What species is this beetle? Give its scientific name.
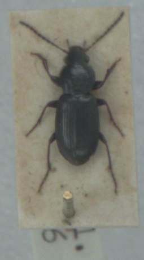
Pterostichus diligens
